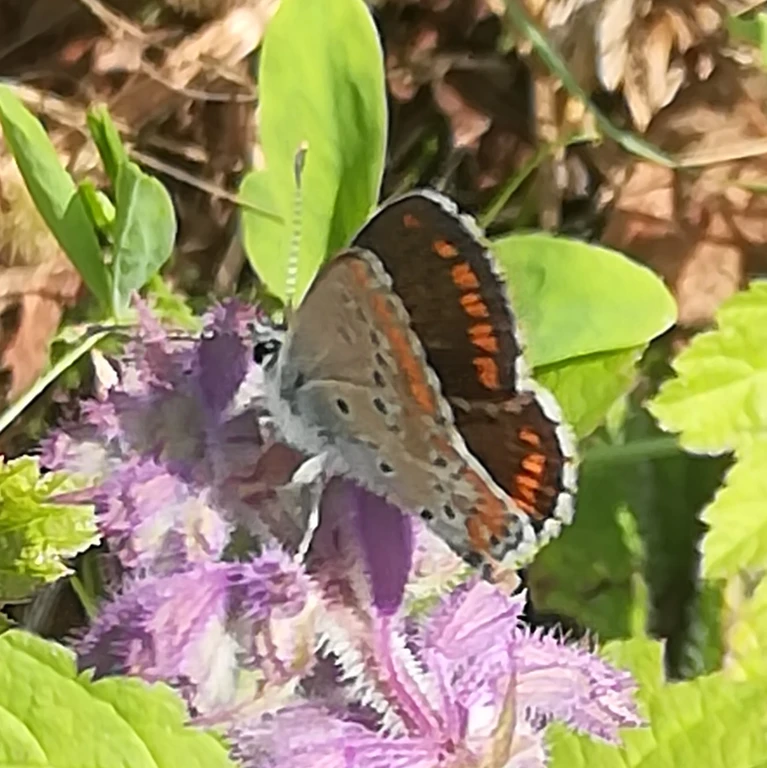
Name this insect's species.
Aricia agestis/artaxerxes
